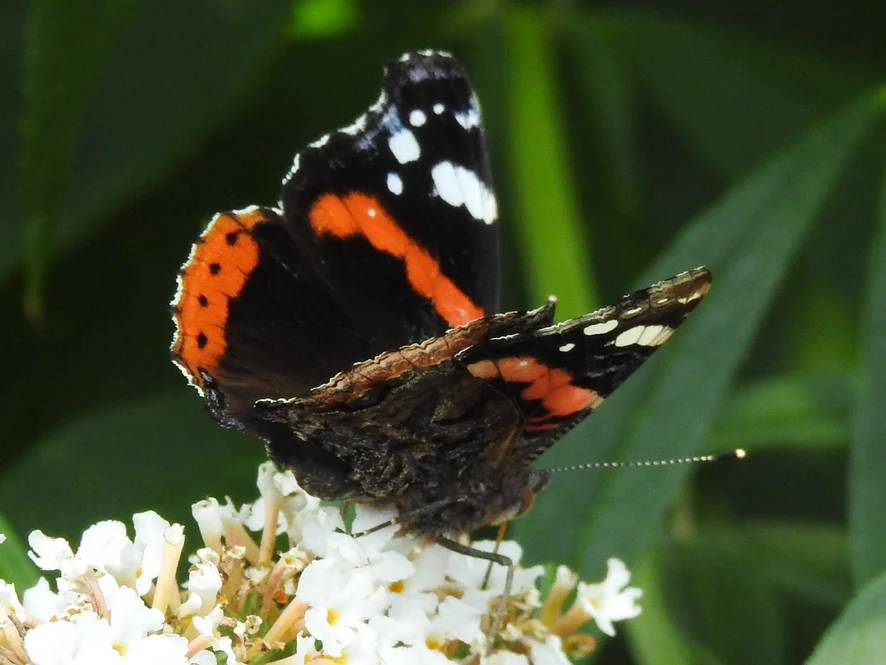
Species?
Vanessa atalanta
